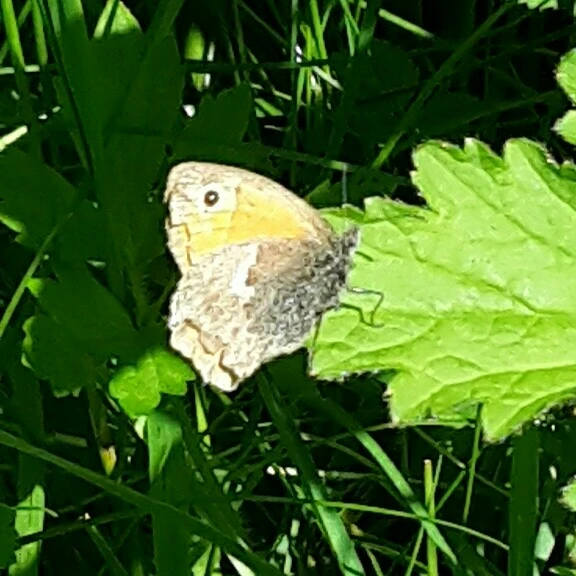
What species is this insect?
Coenonympha pamphilus
